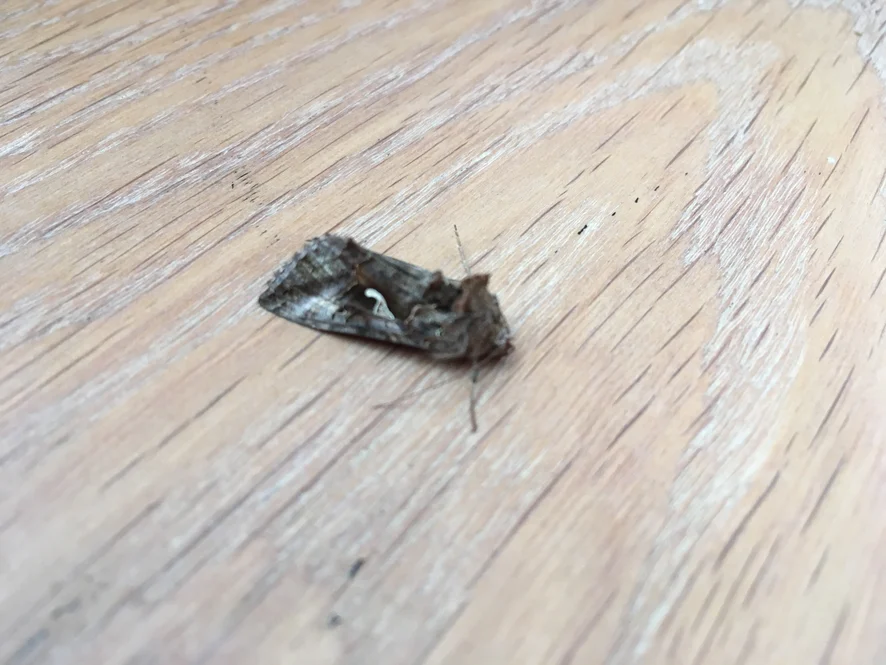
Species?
Autographa gamma
